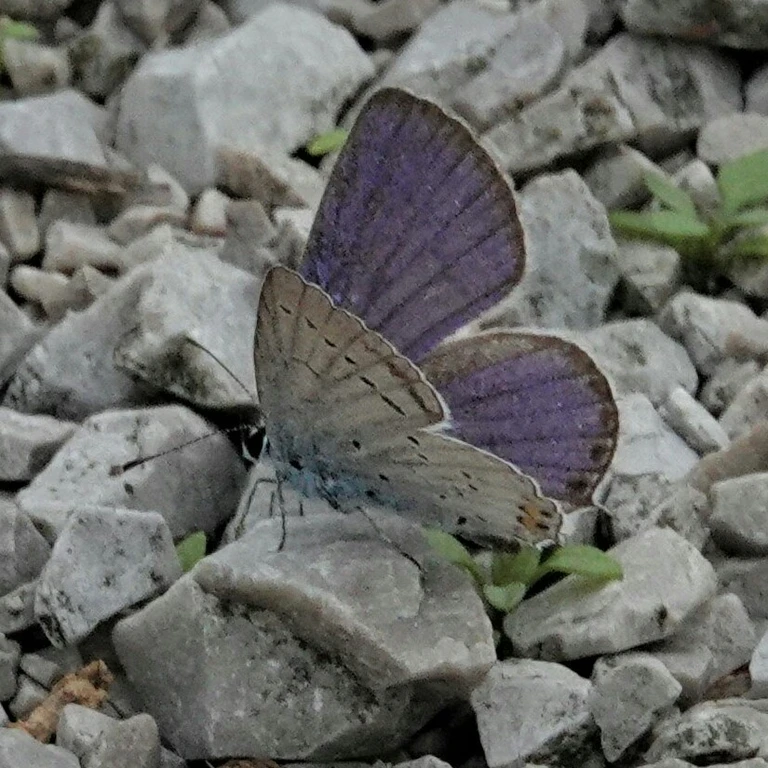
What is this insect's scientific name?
Cupido argiades (also Elkalyce argiades)
